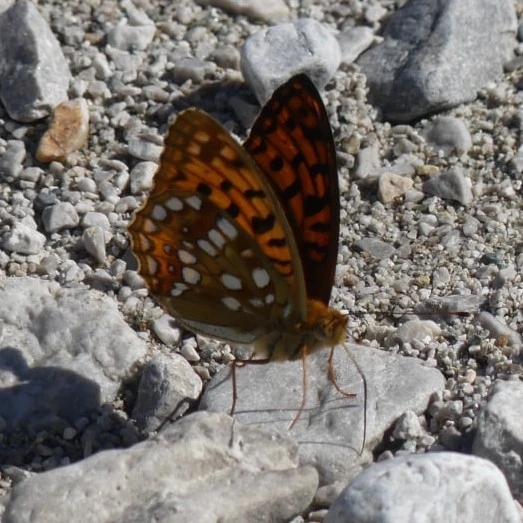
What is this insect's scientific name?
Fabriciana adippe
